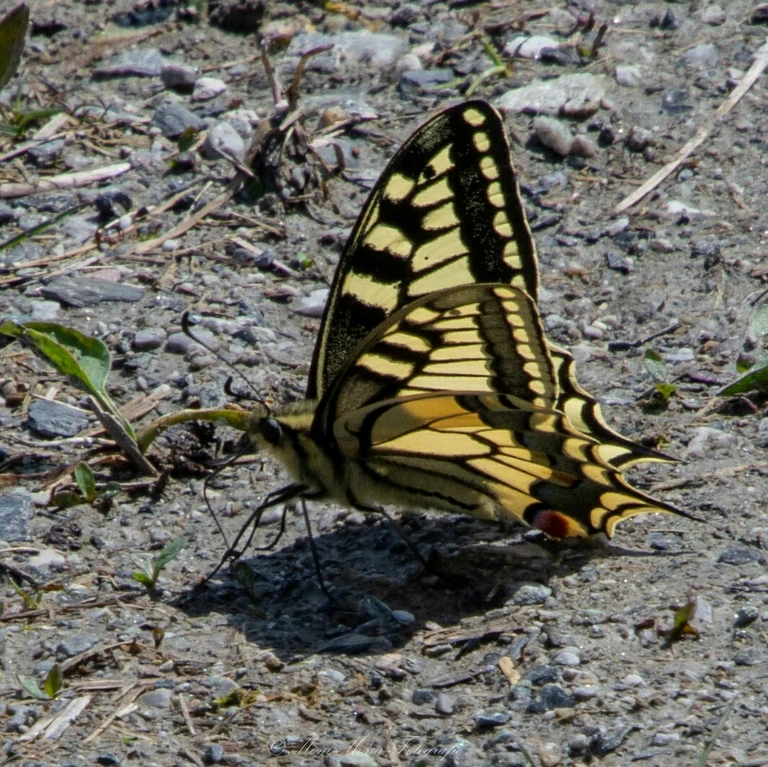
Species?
Papilio machaon
